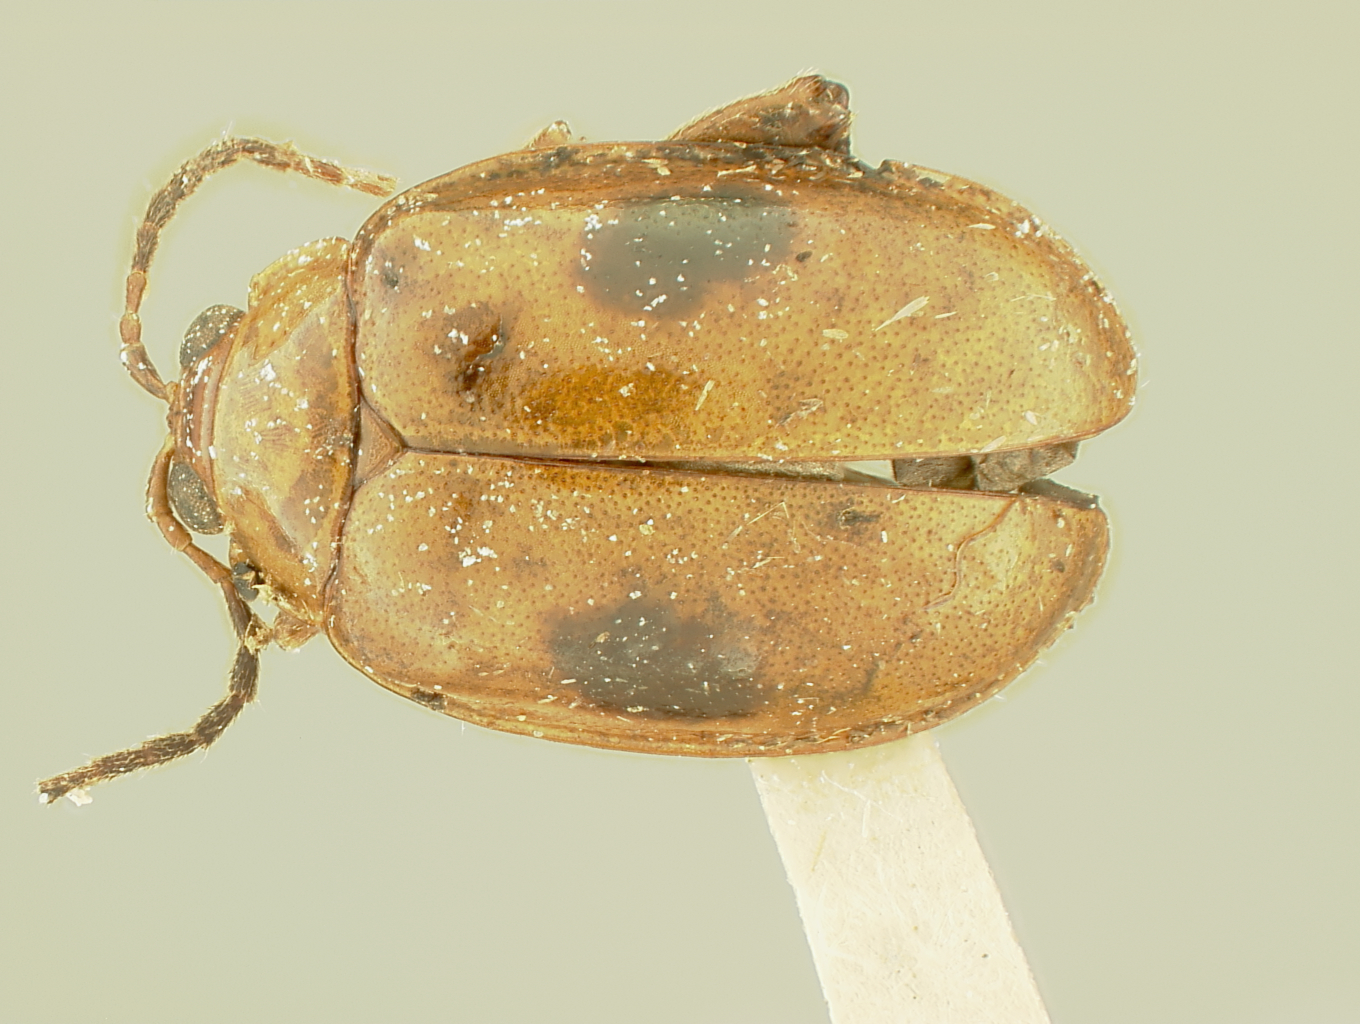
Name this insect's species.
Hyphasis bipunctata
